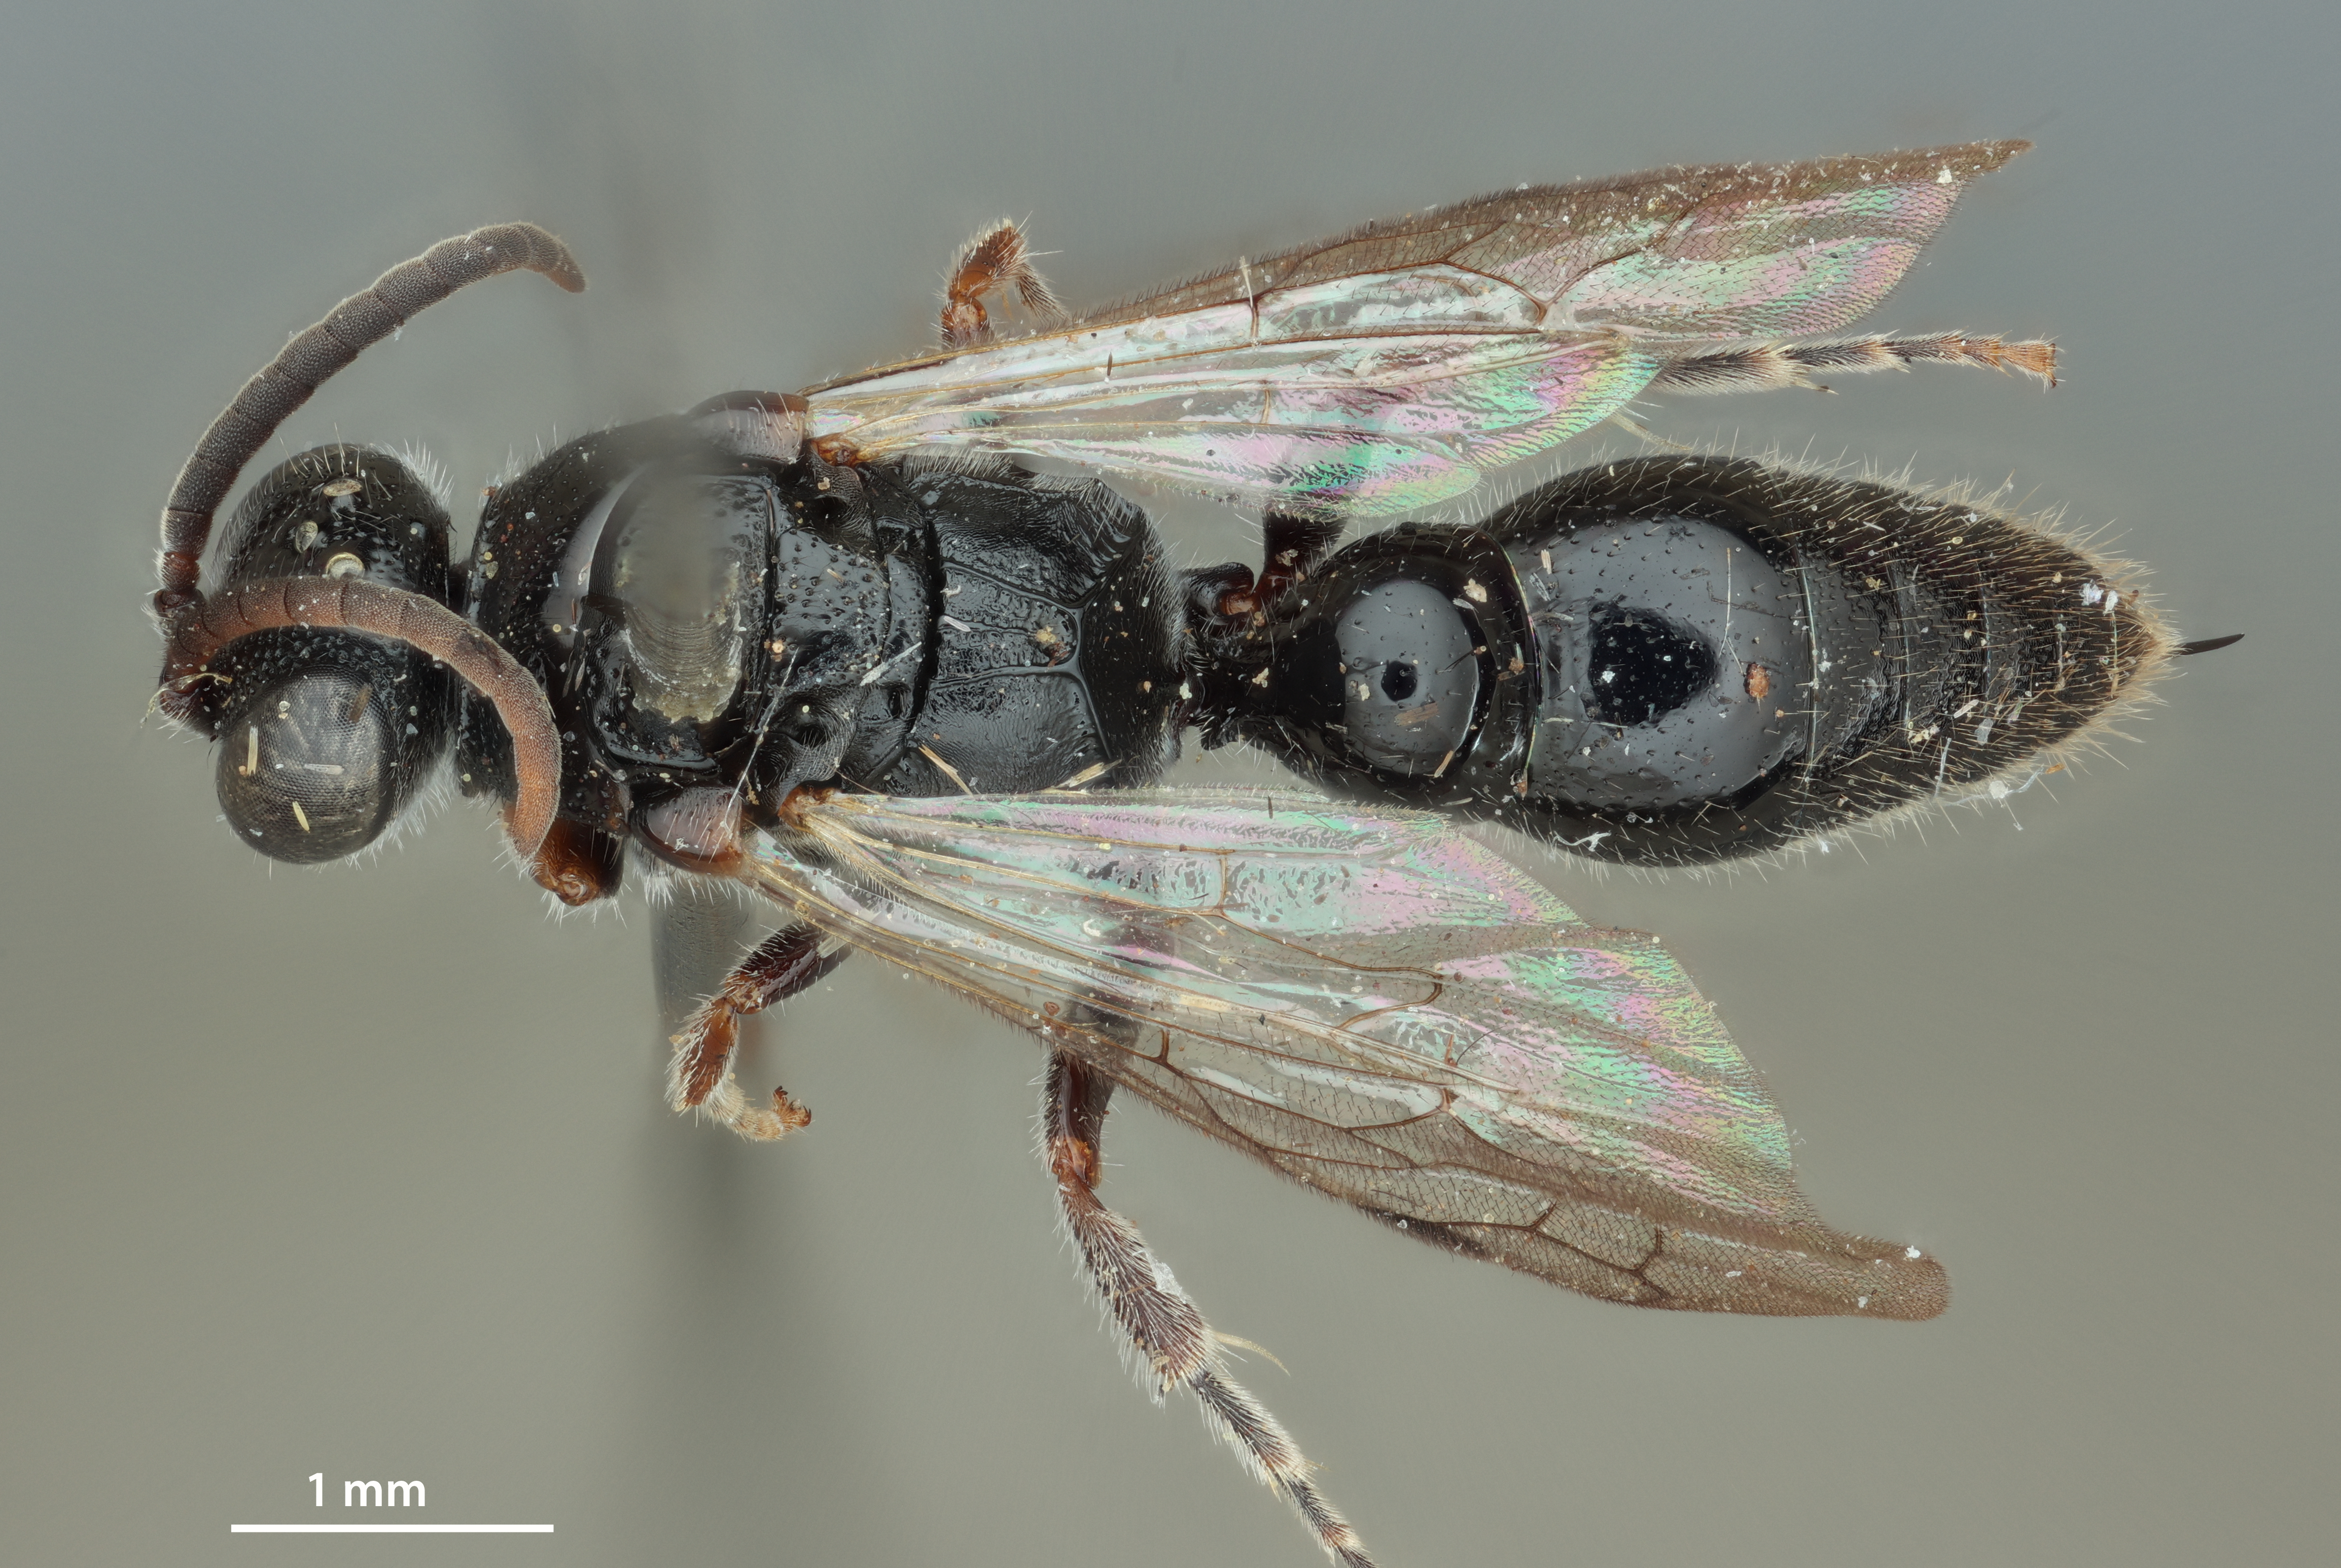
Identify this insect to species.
Tiphia bakeriana
